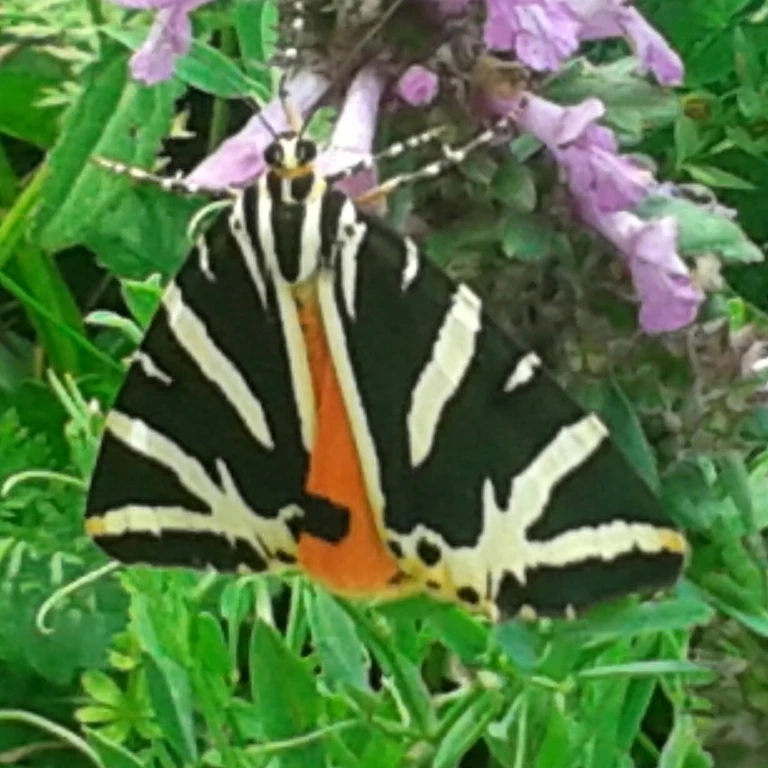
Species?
Euplagia quadripunctaria
